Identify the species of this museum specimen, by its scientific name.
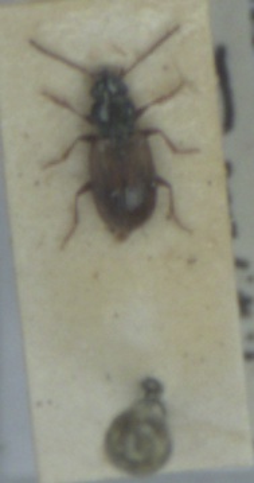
Bembidion ephippium
